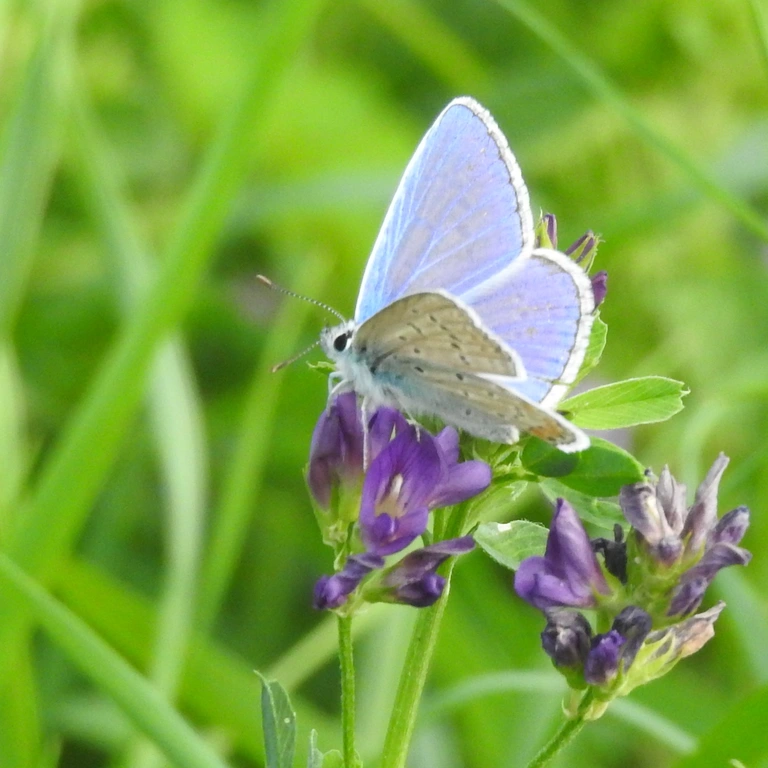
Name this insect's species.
Polyommatus icarus
